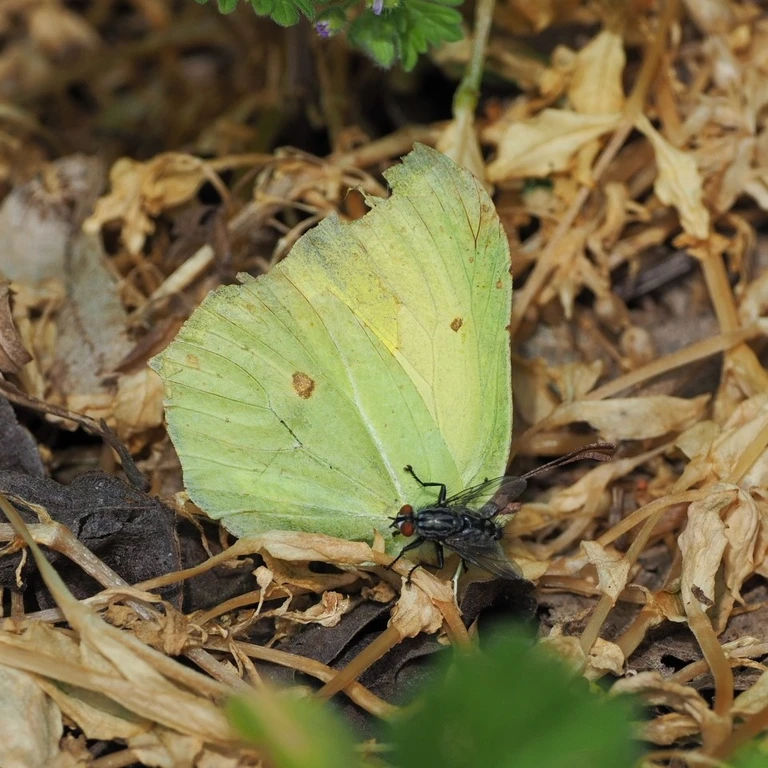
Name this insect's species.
Gonepteryx rhamni
